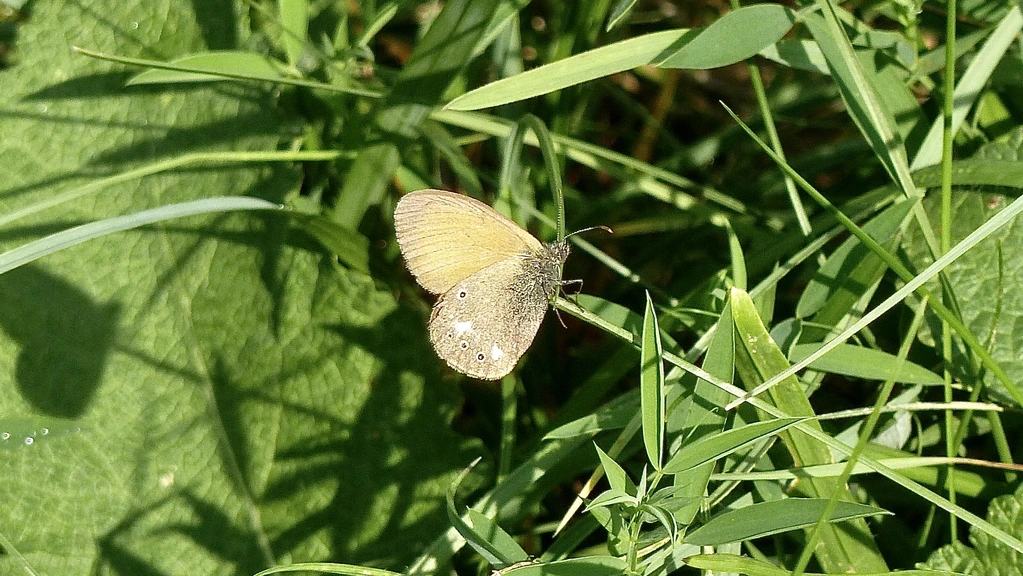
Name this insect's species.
Coenonympha glycerion (also Coenonympha iphis)
